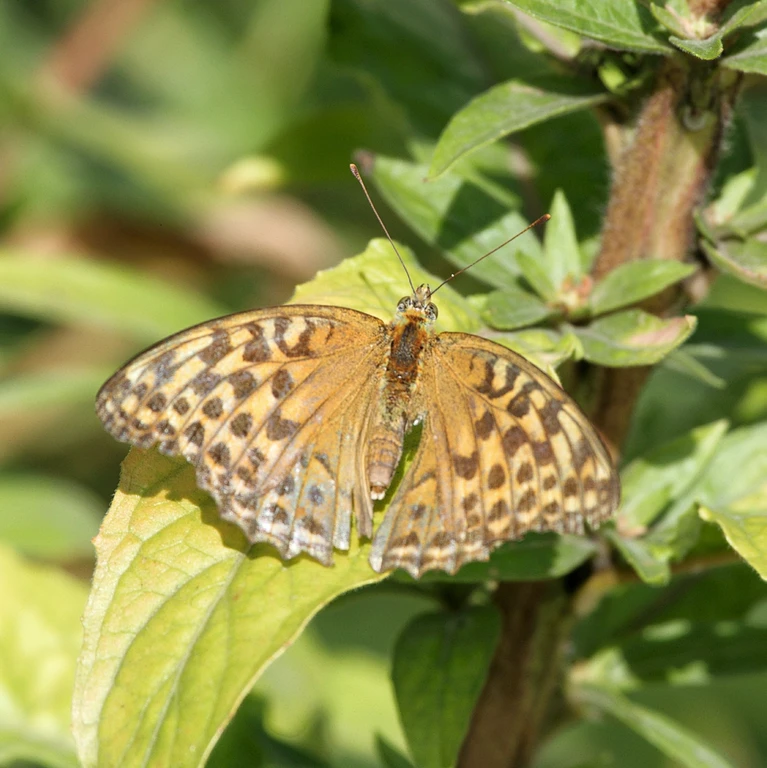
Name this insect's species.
Argynnis paphia
